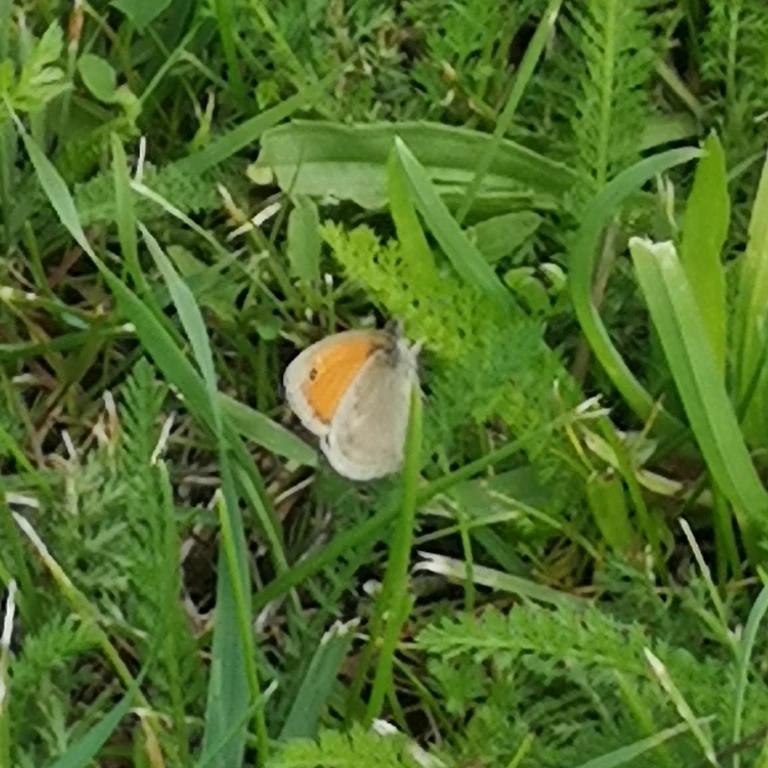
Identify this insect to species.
Coenonympha pamphilus
